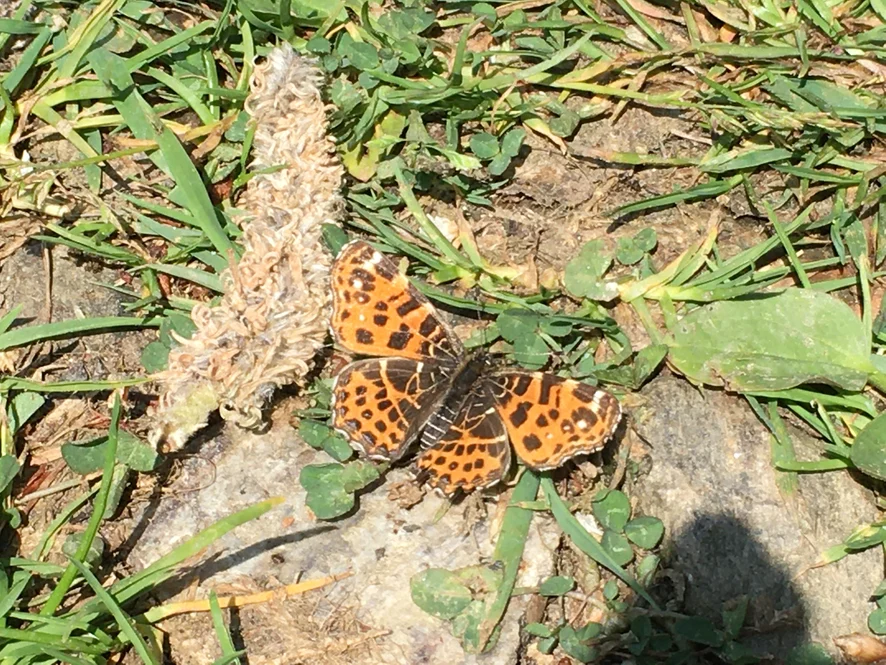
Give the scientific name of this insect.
Araschnia levana
